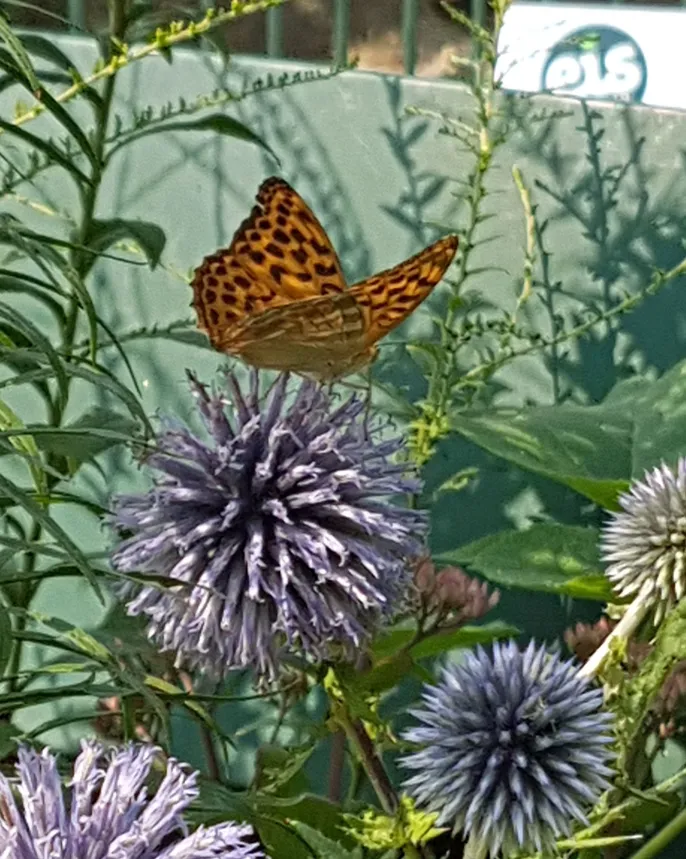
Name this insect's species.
Argynnis paphia
